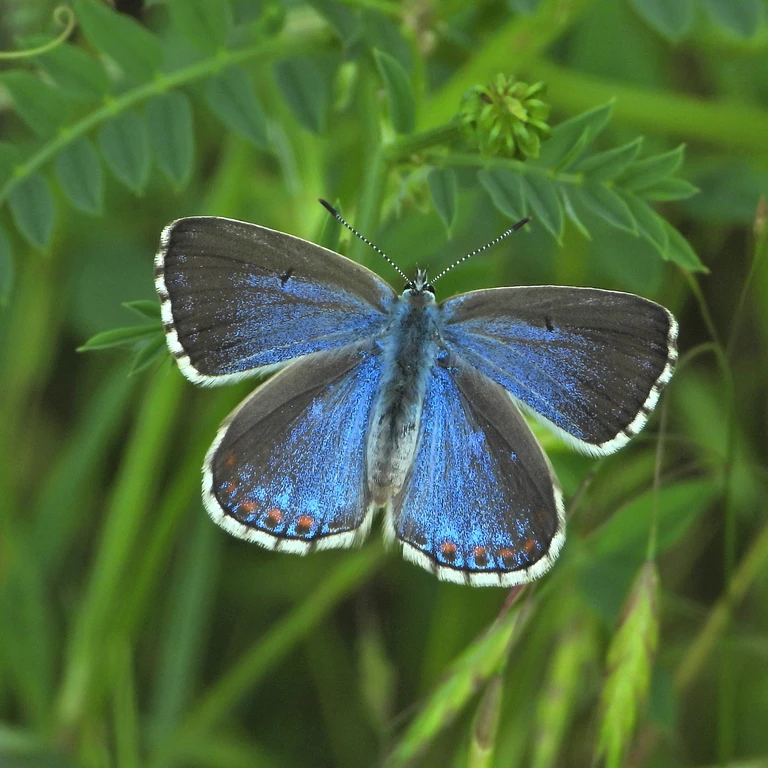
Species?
Lysandra bellargus
